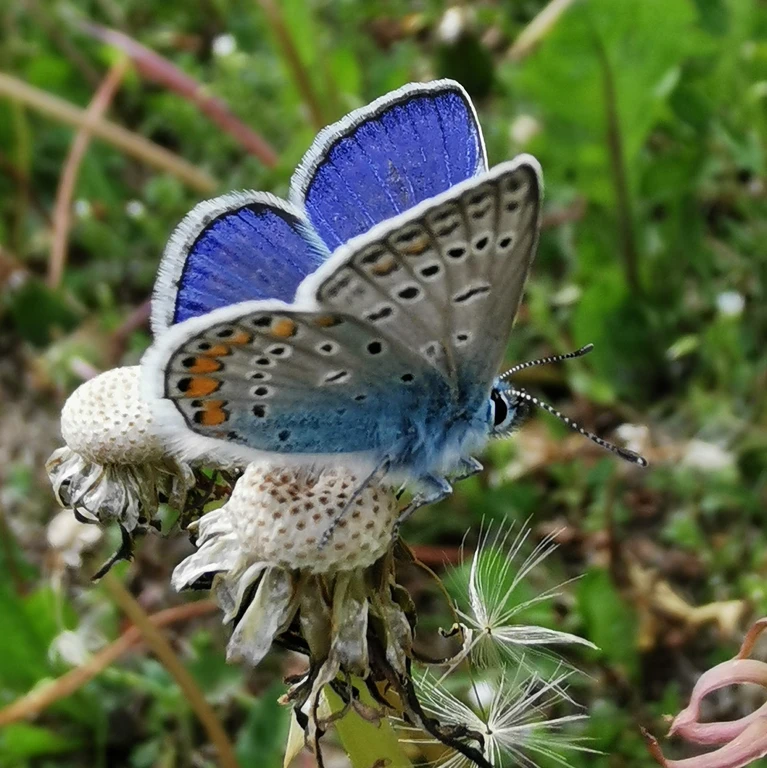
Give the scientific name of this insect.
Polyommatus icarus
